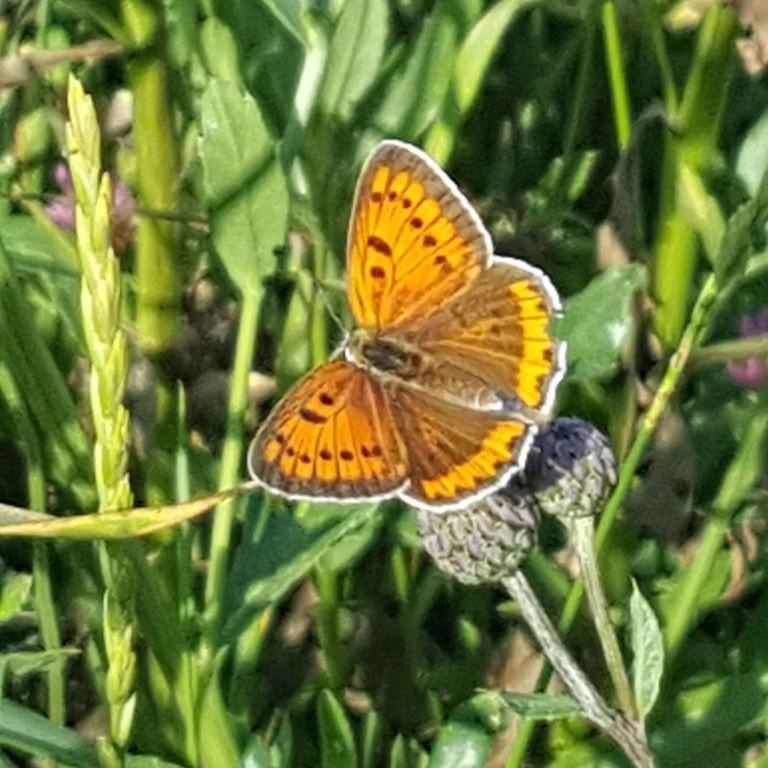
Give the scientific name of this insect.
Lycaena dispar
